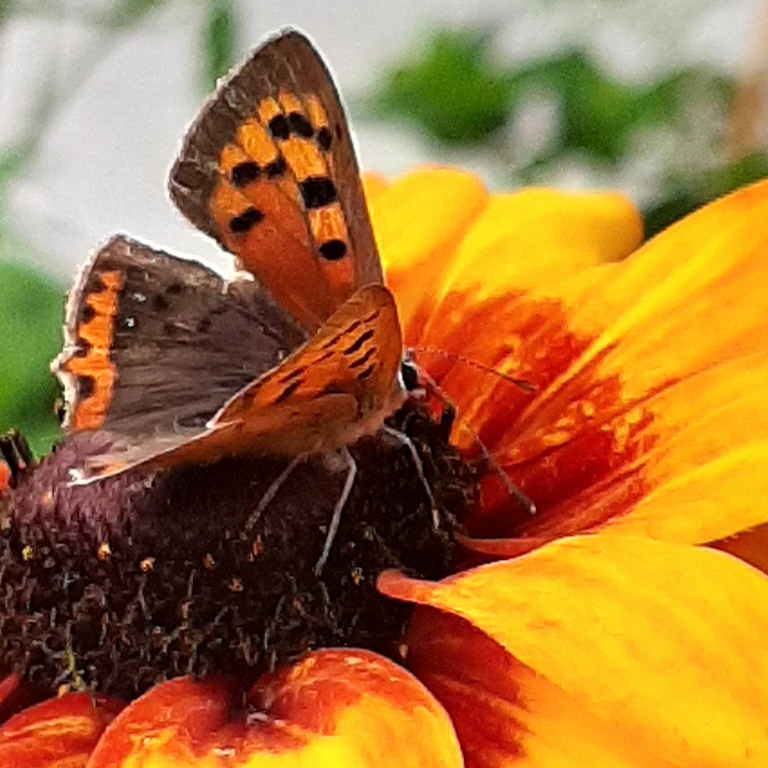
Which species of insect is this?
Lycaena phlaeas
